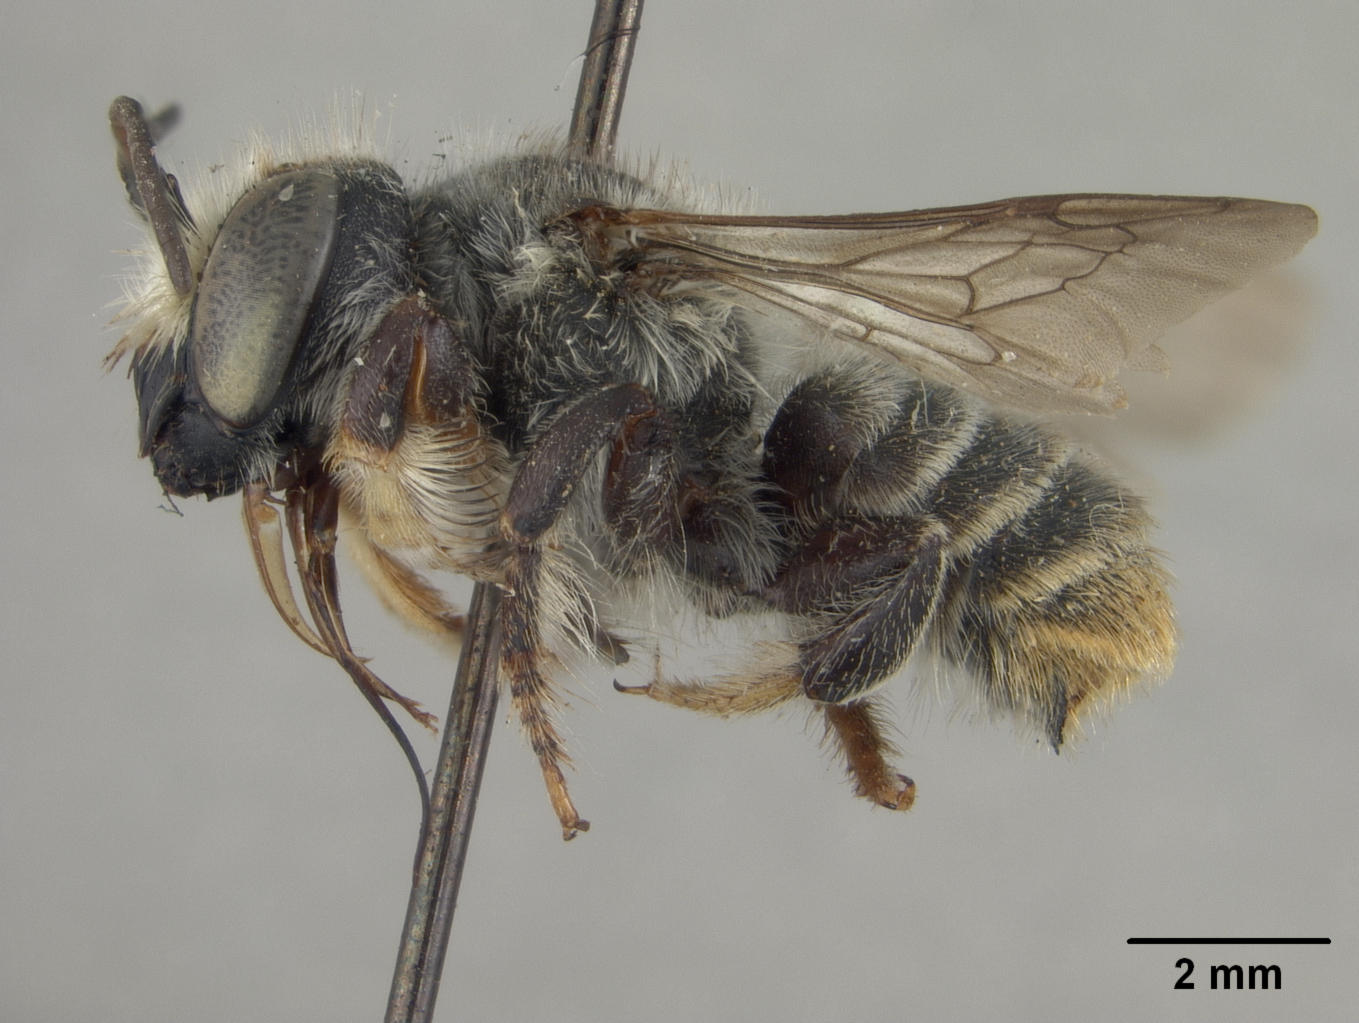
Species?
Megachile alopecura
